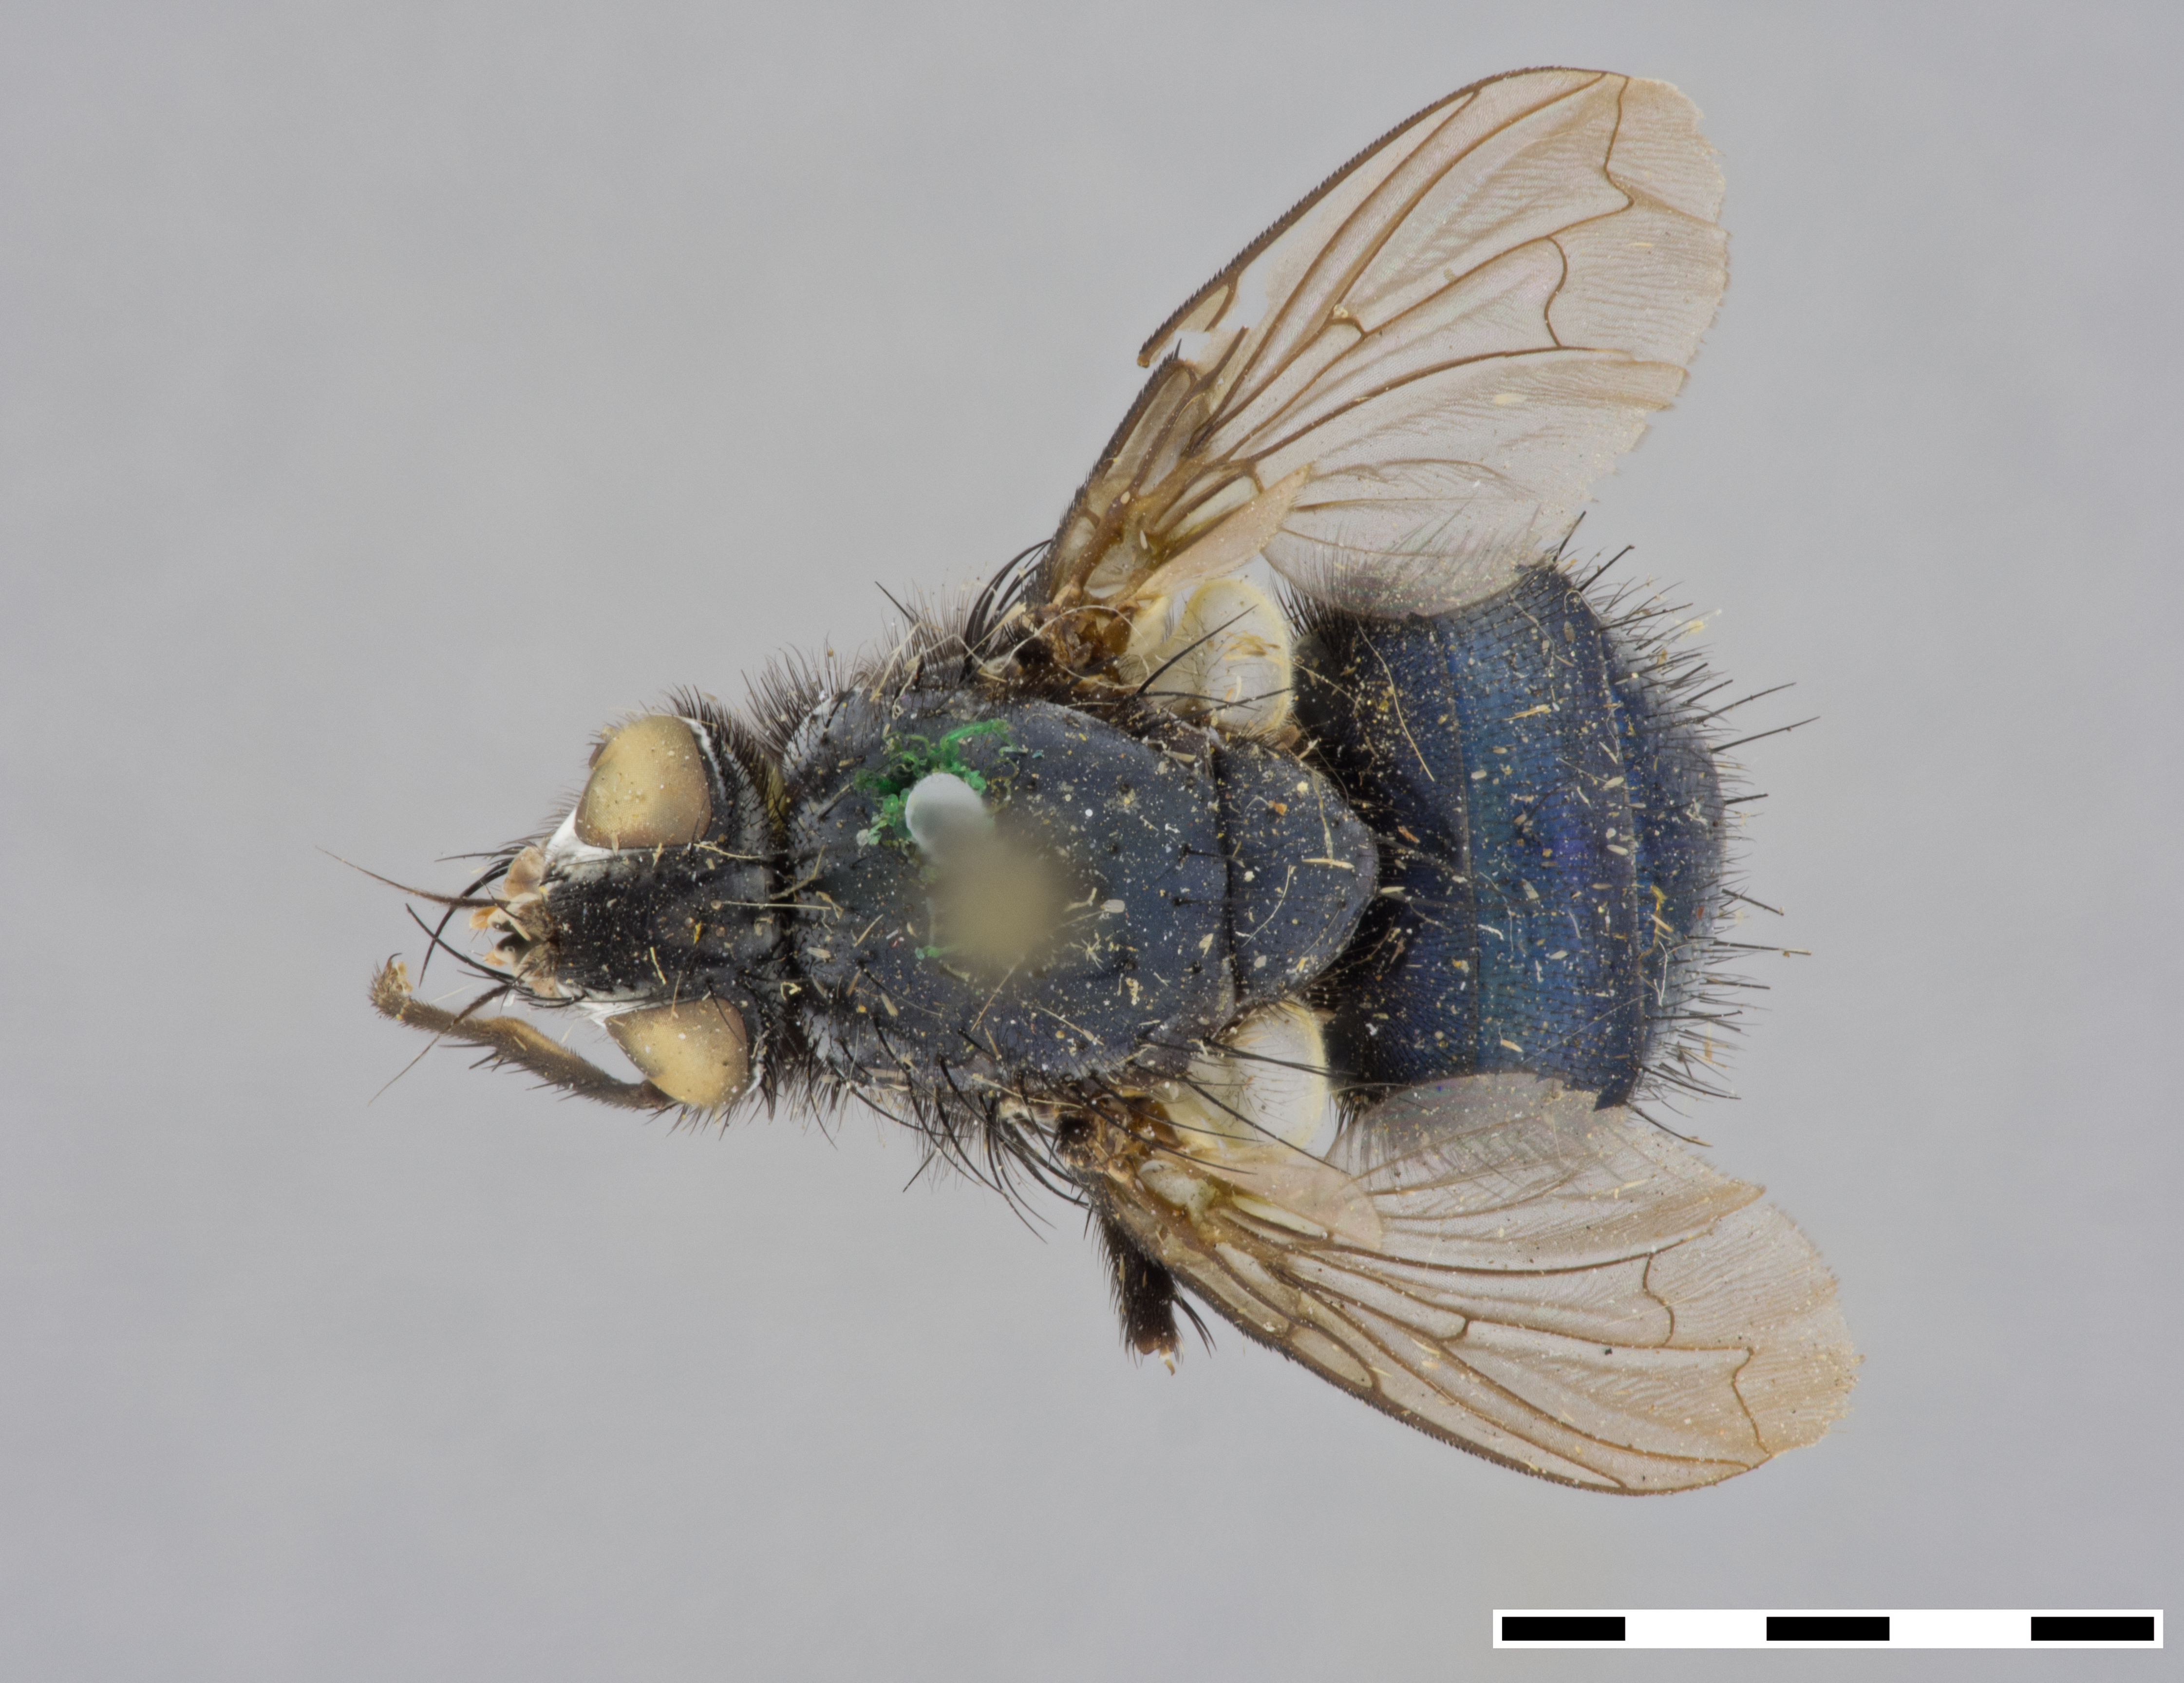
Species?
Calliphora popoffana (also Acronesia popoffana)
